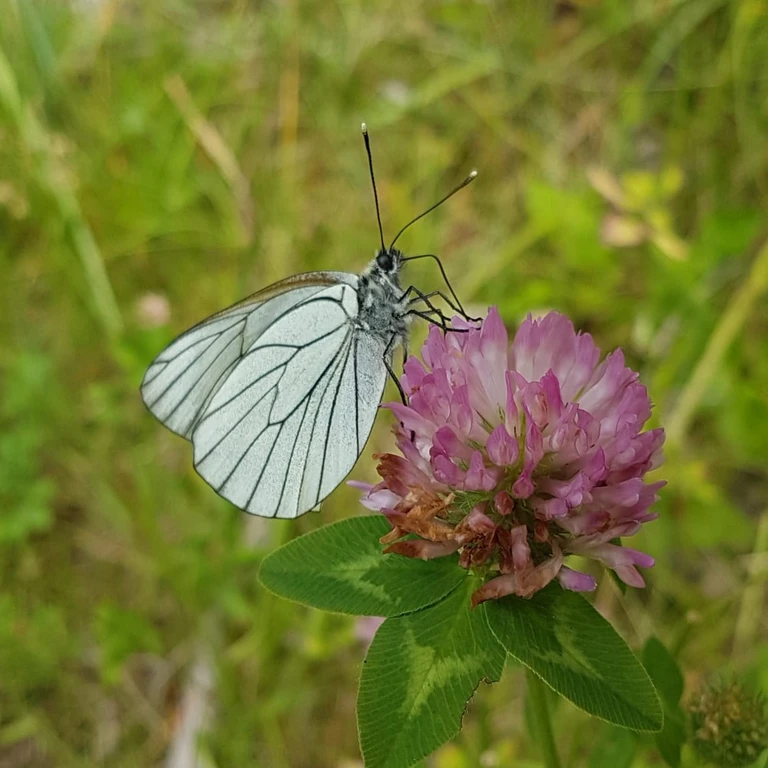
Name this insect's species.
Aporia crataegi
